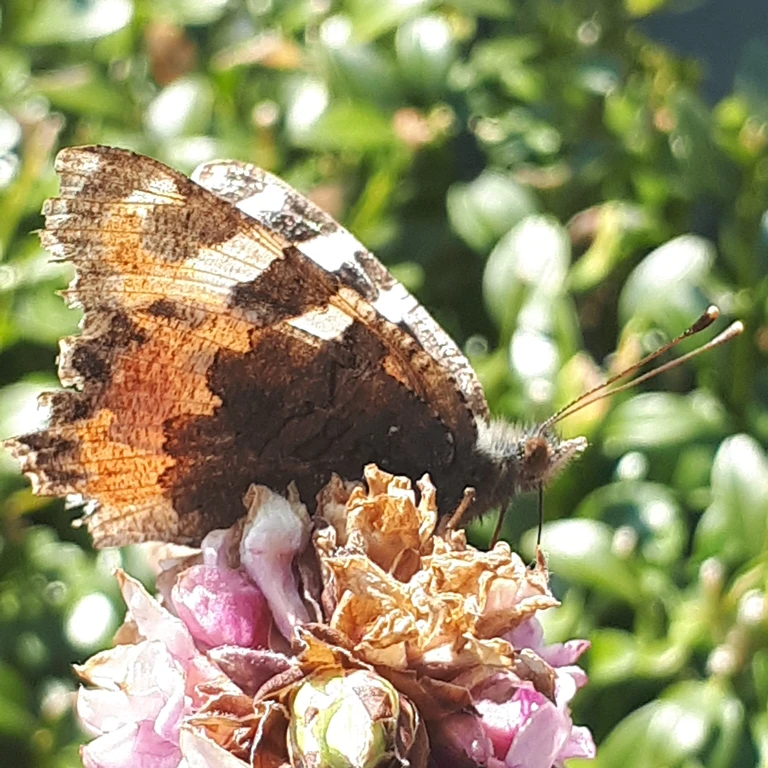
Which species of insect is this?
Aglais urticae
